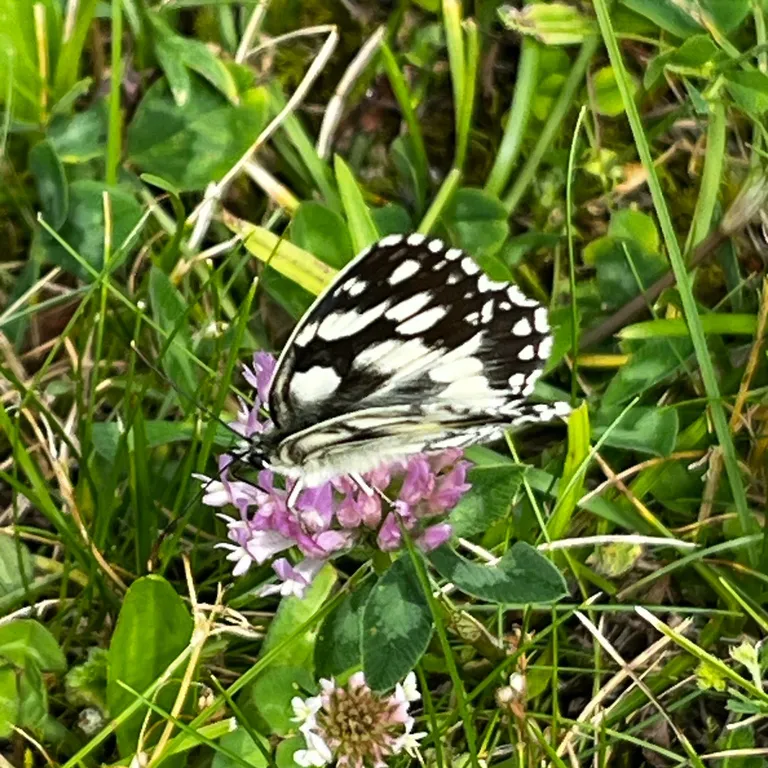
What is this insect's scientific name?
Melanargia galathea
